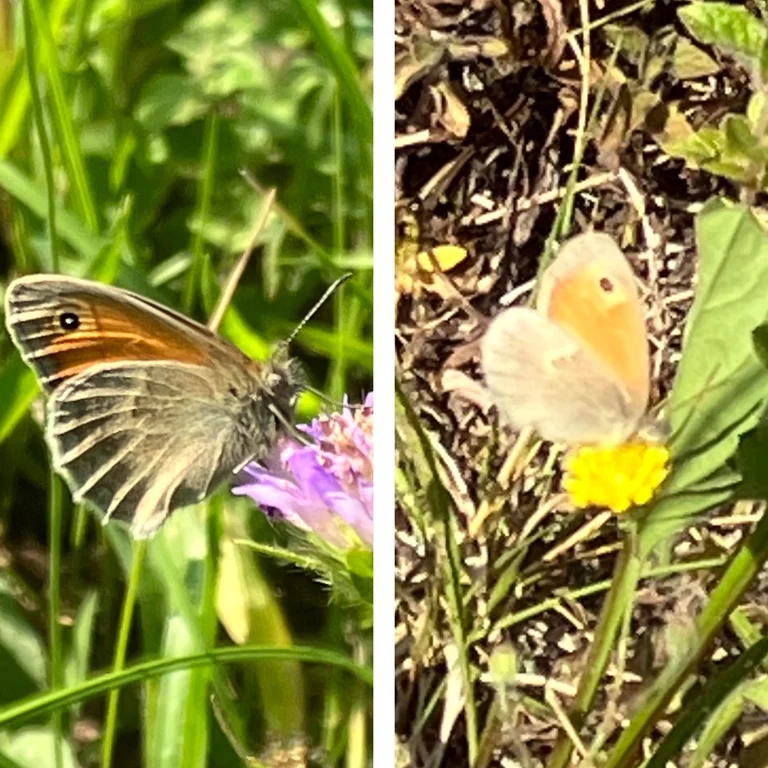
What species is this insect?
Coenonympha pamphilus
